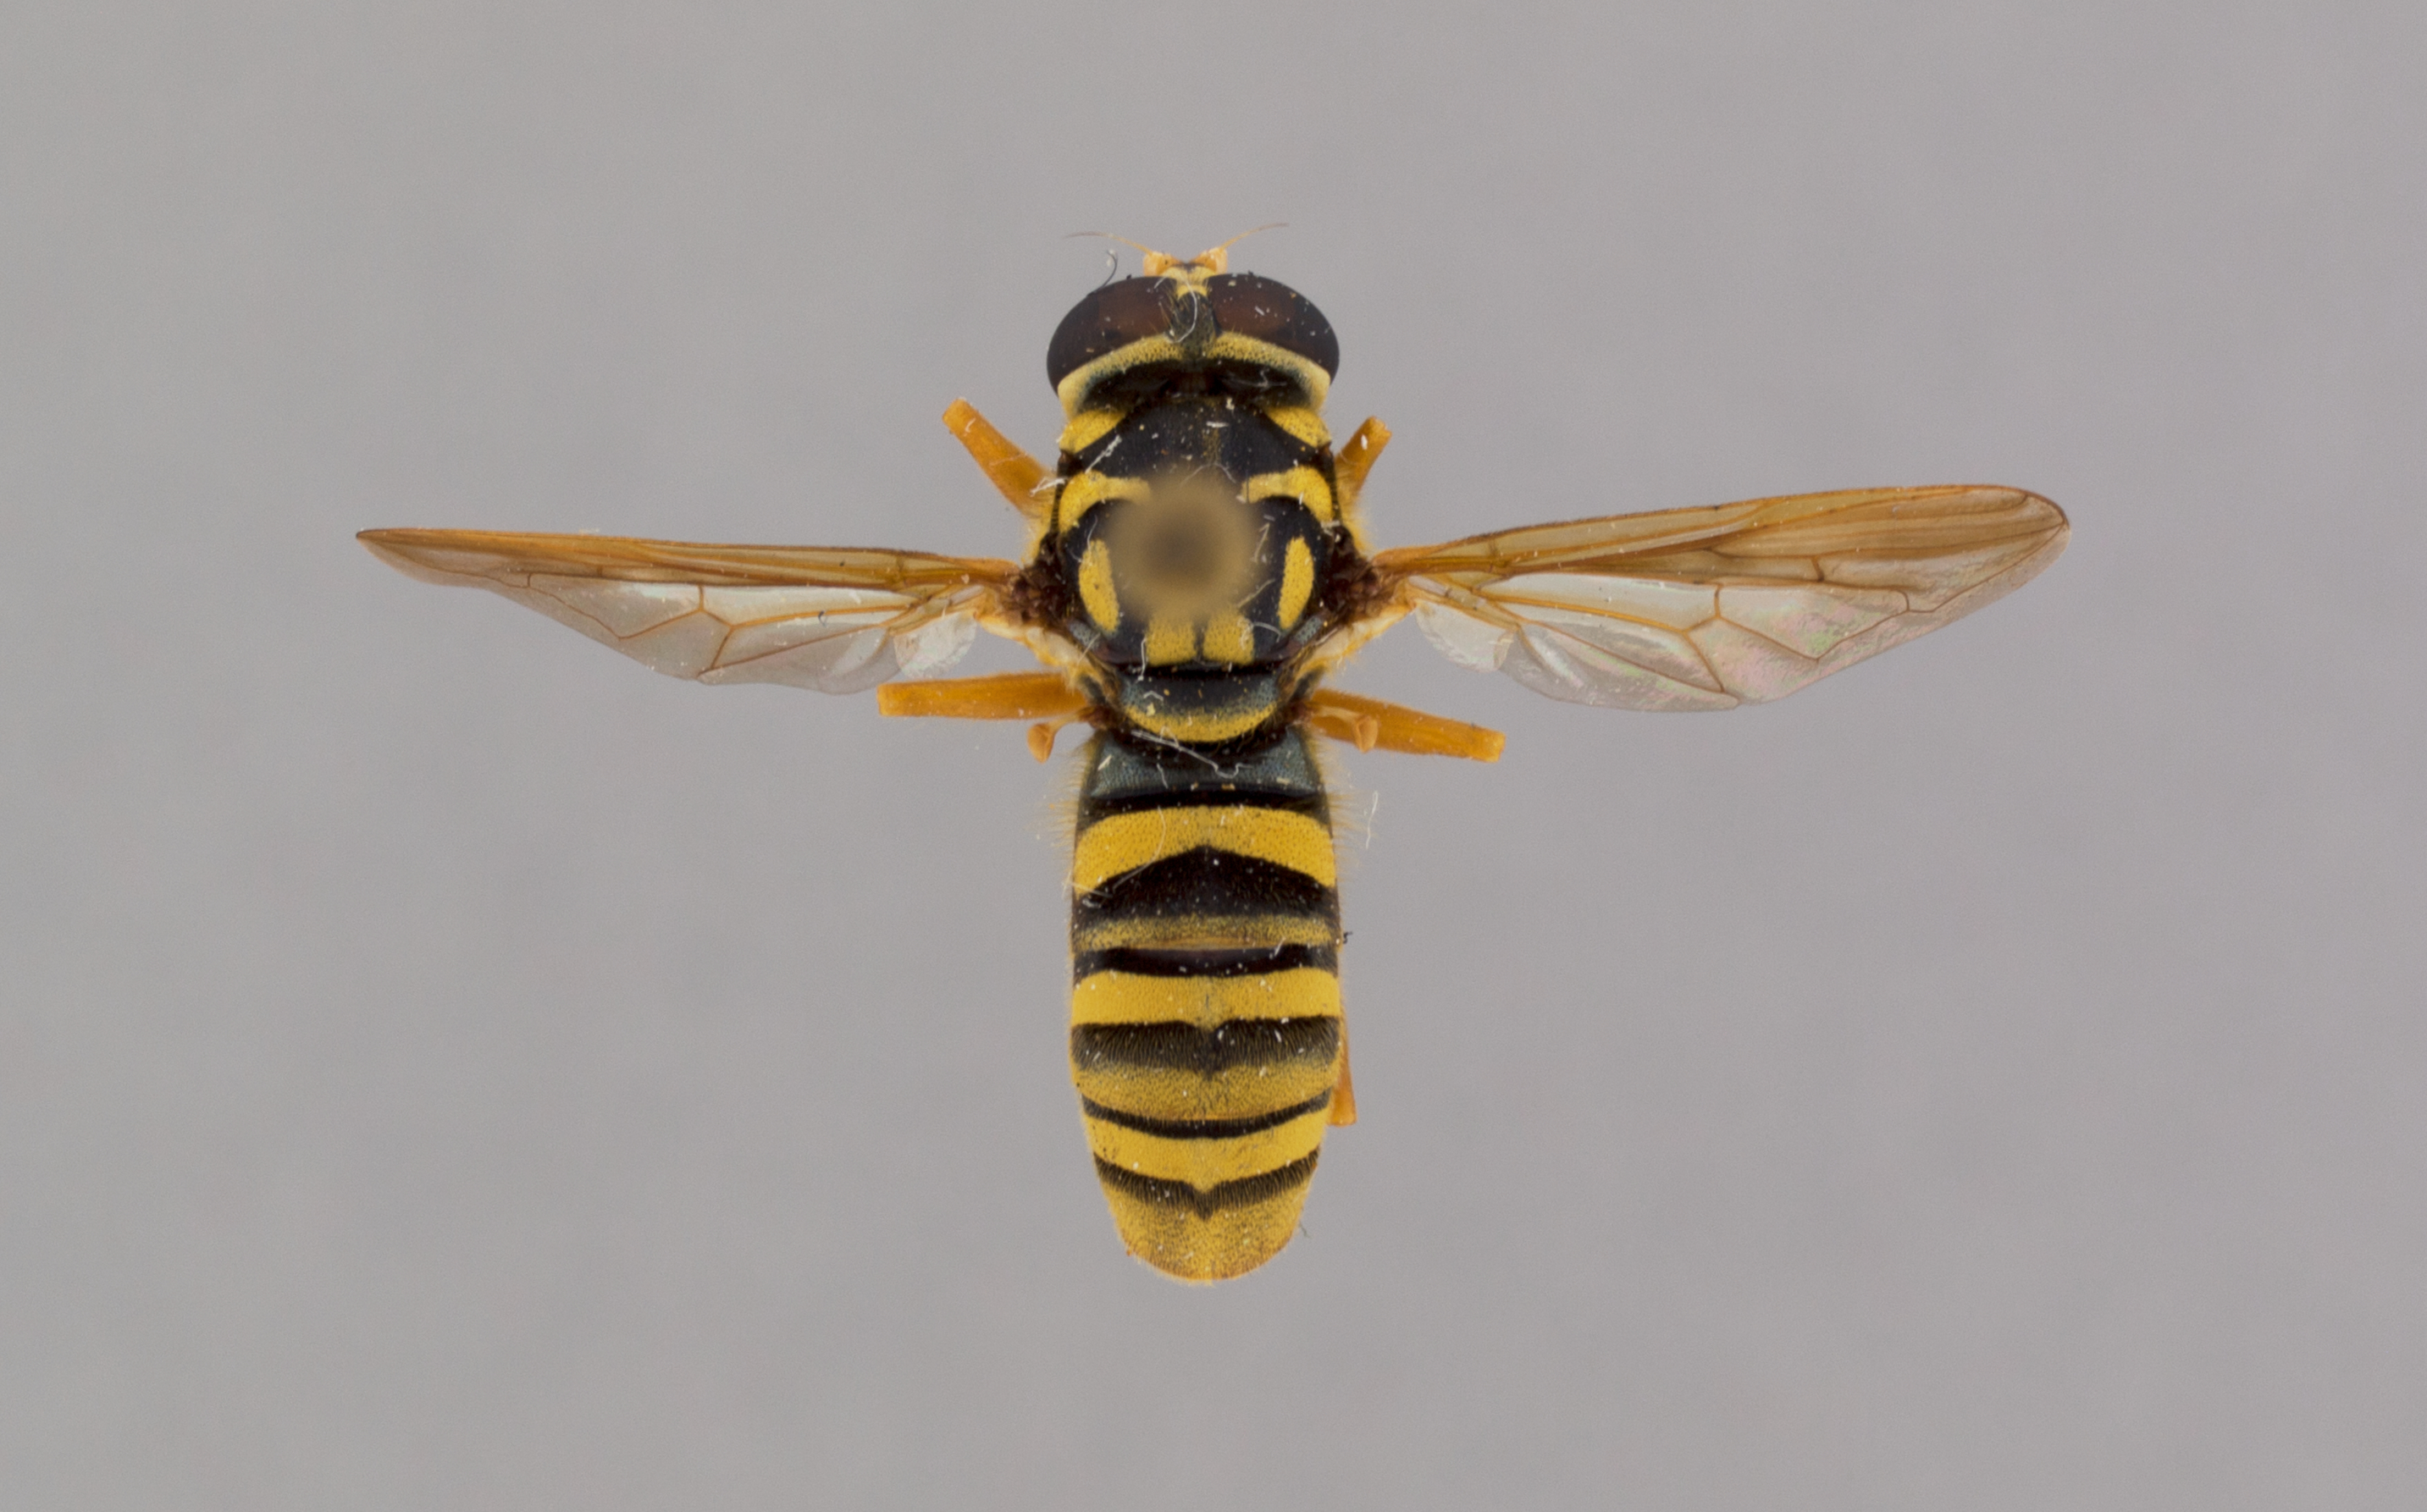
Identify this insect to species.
Temnostoma daochus (also Temnostoma pictulum)
